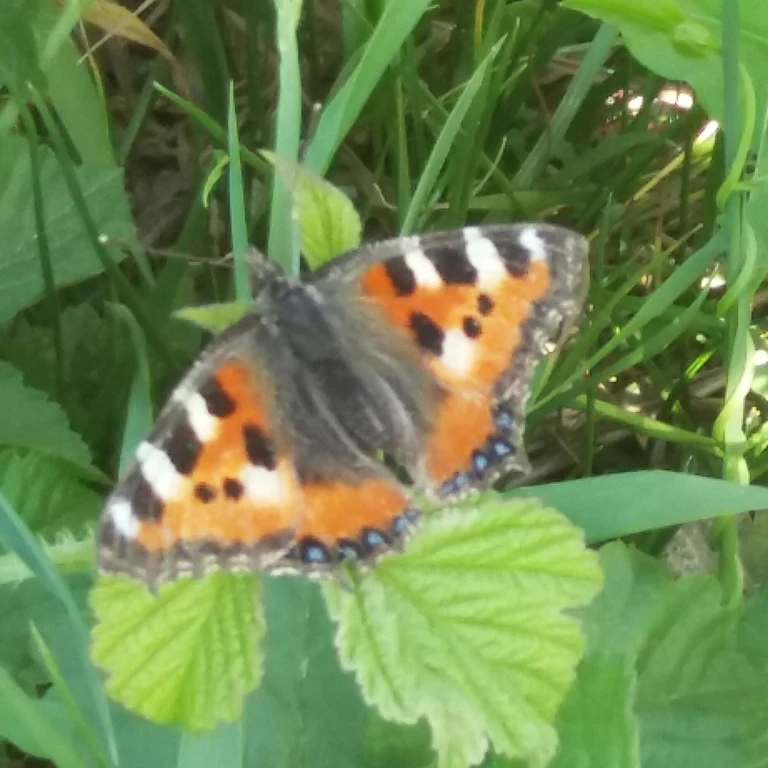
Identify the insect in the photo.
Aglais urticae
